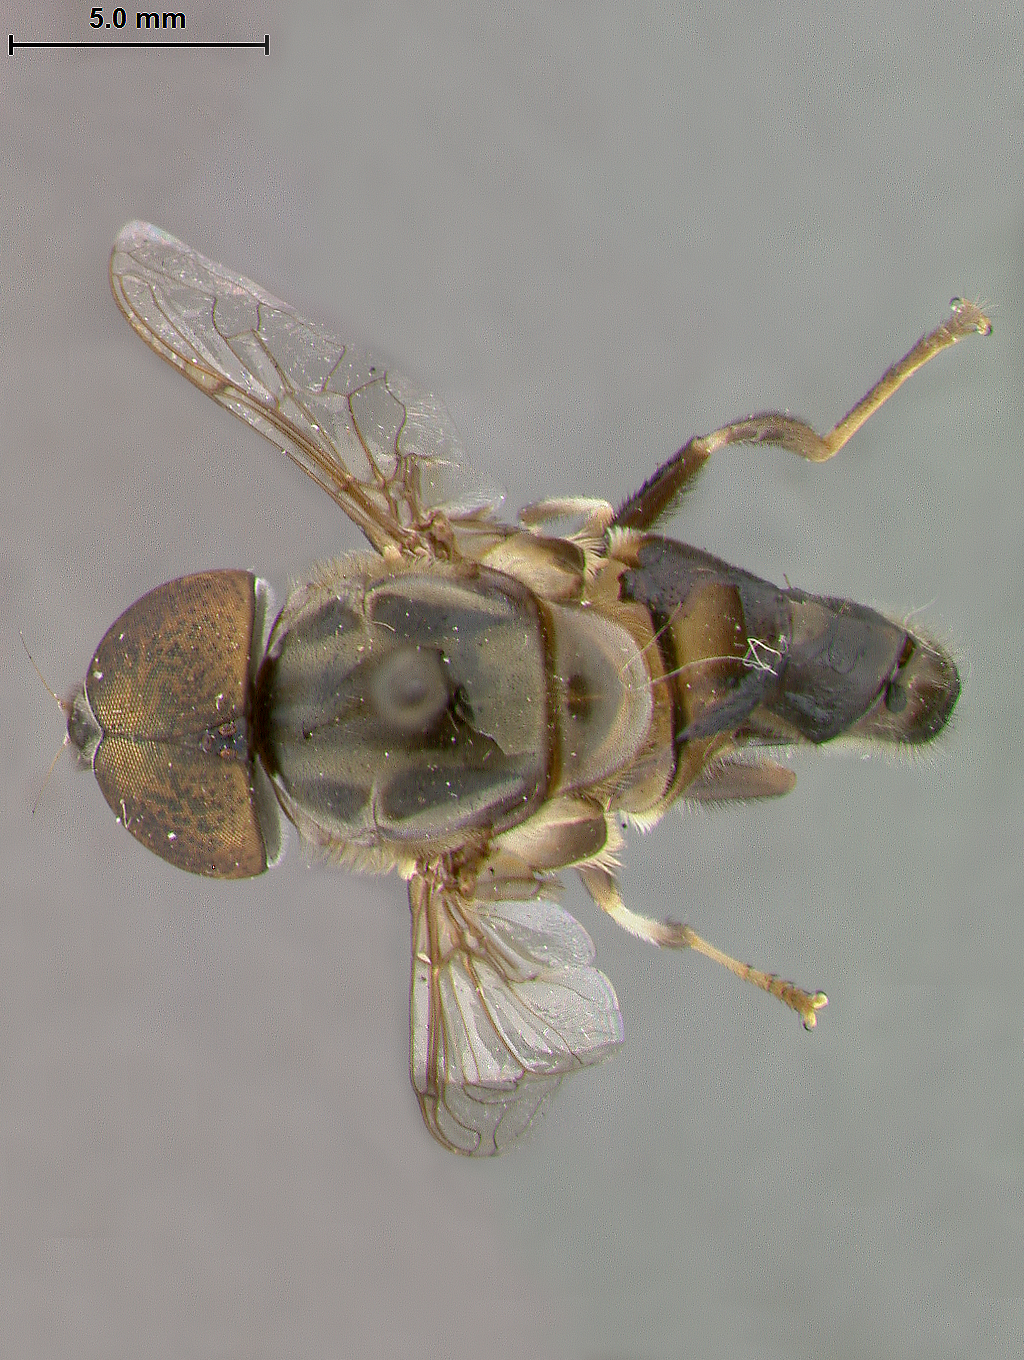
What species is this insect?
Lathyrophthalmus viridescens
